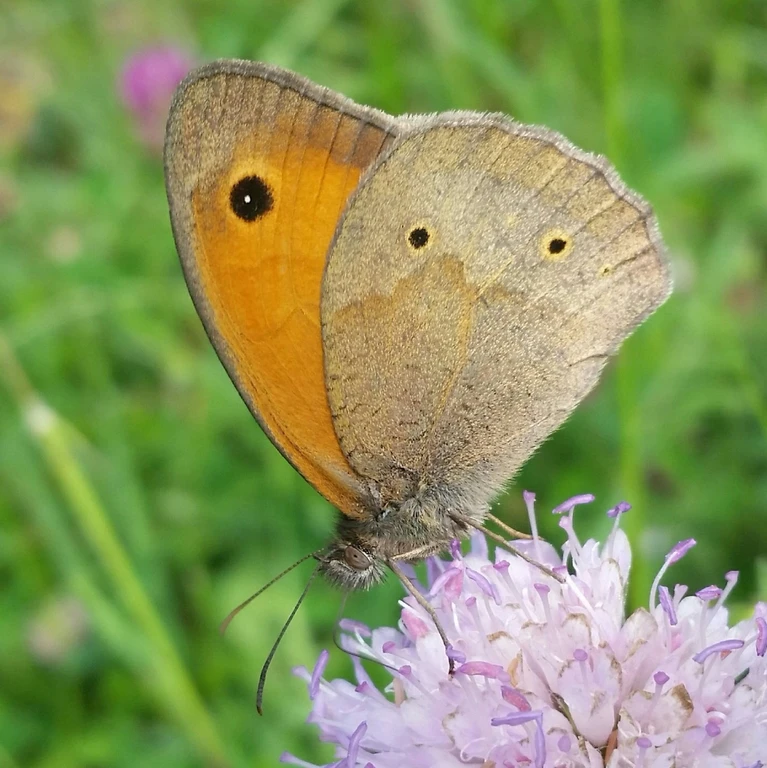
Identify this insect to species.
Maniola jurtina
